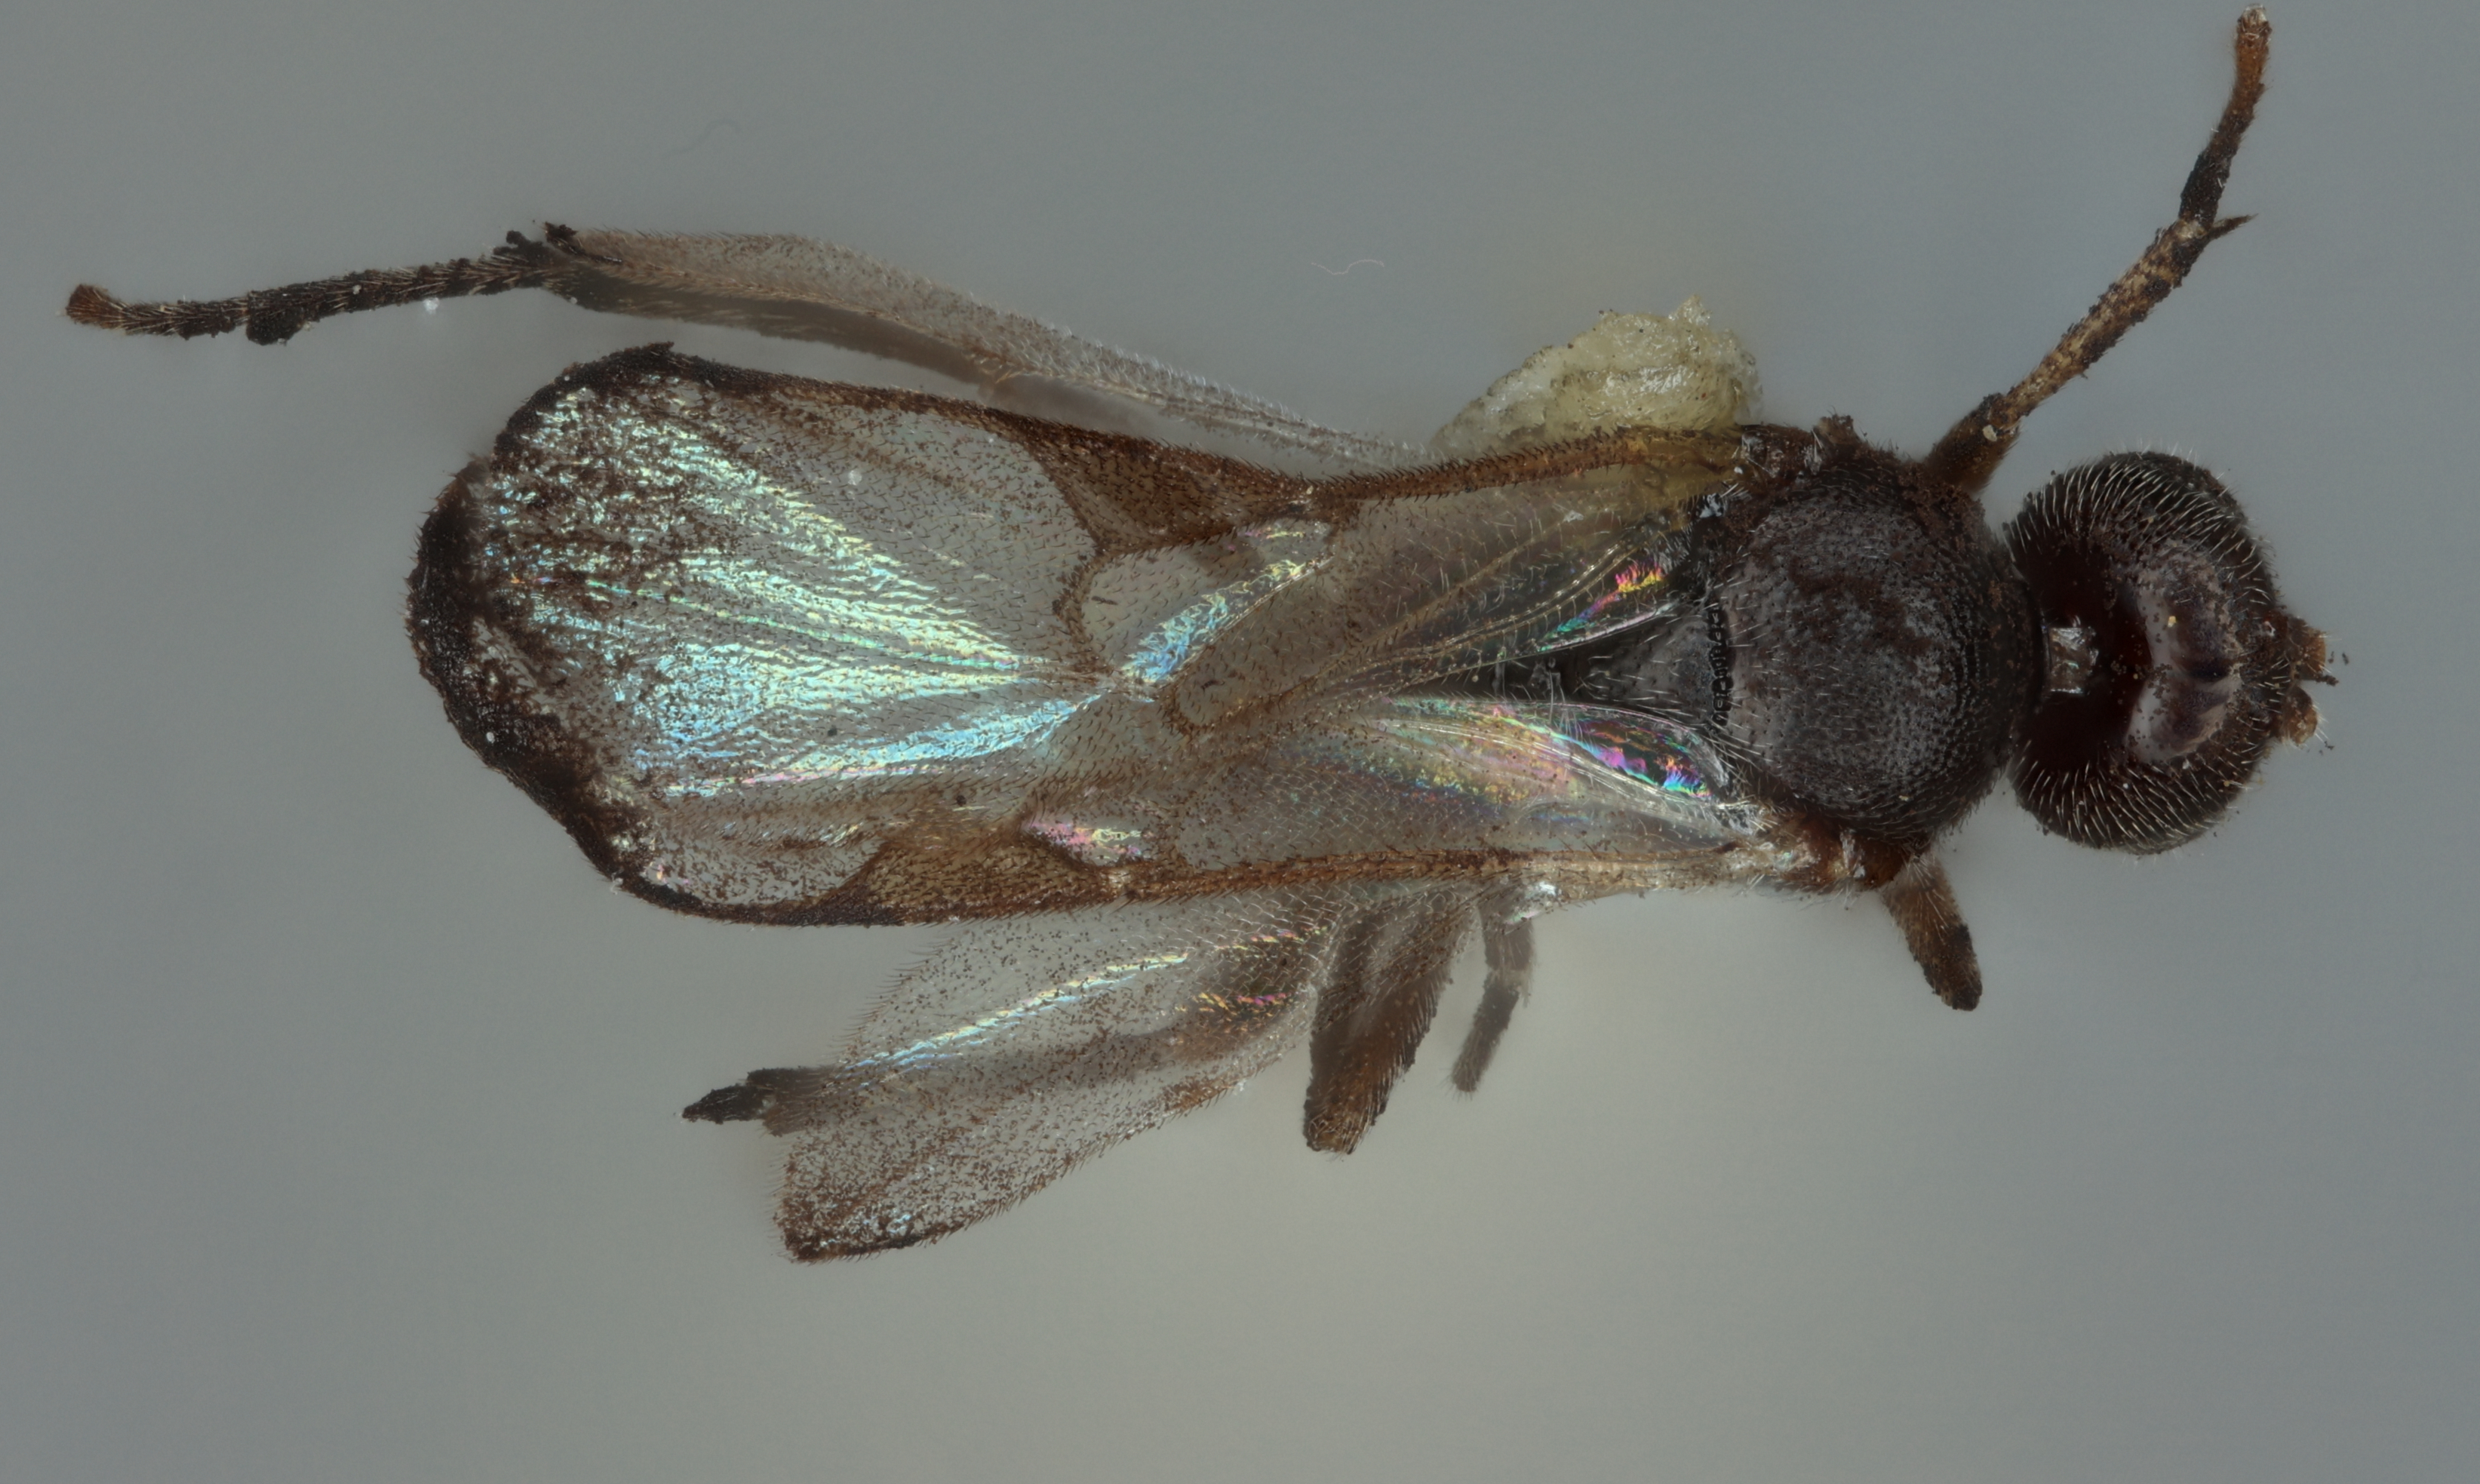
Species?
Apanteles nigripes
